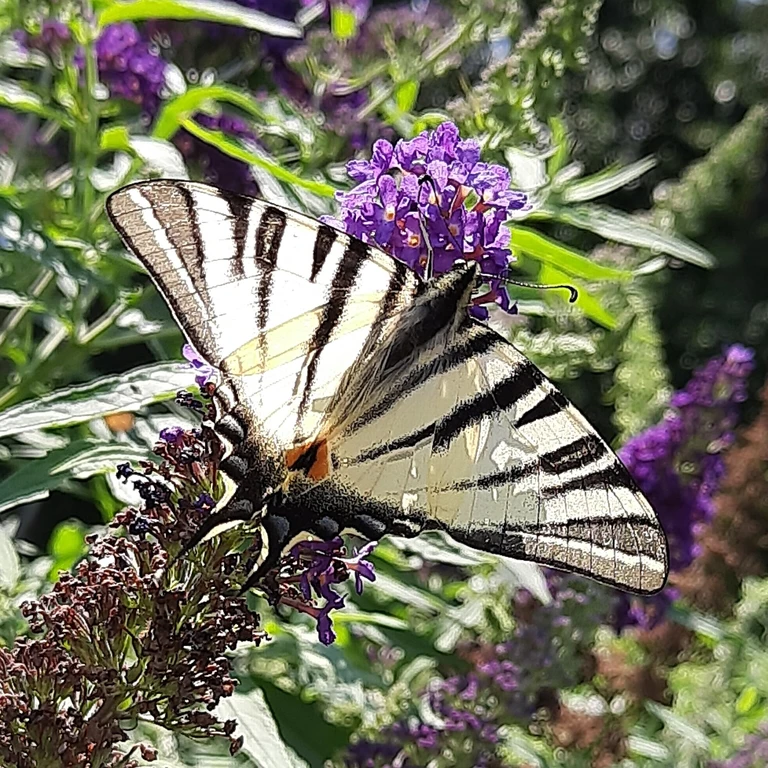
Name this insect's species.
Iphiclides podalirius
